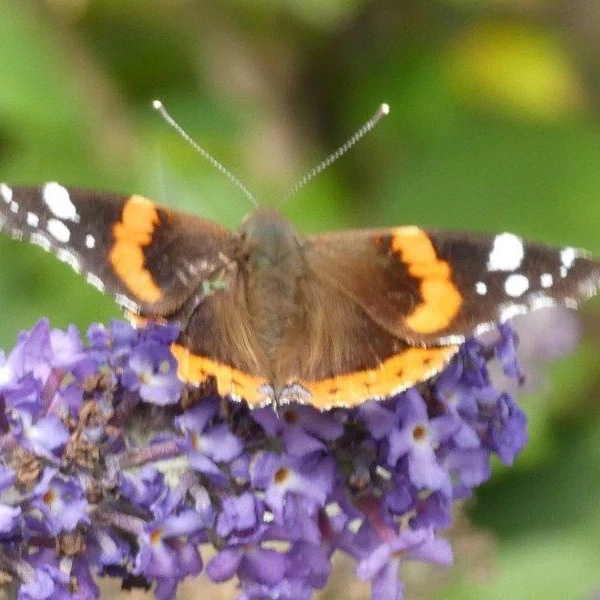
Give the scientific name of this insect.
Vanessa atalanta
